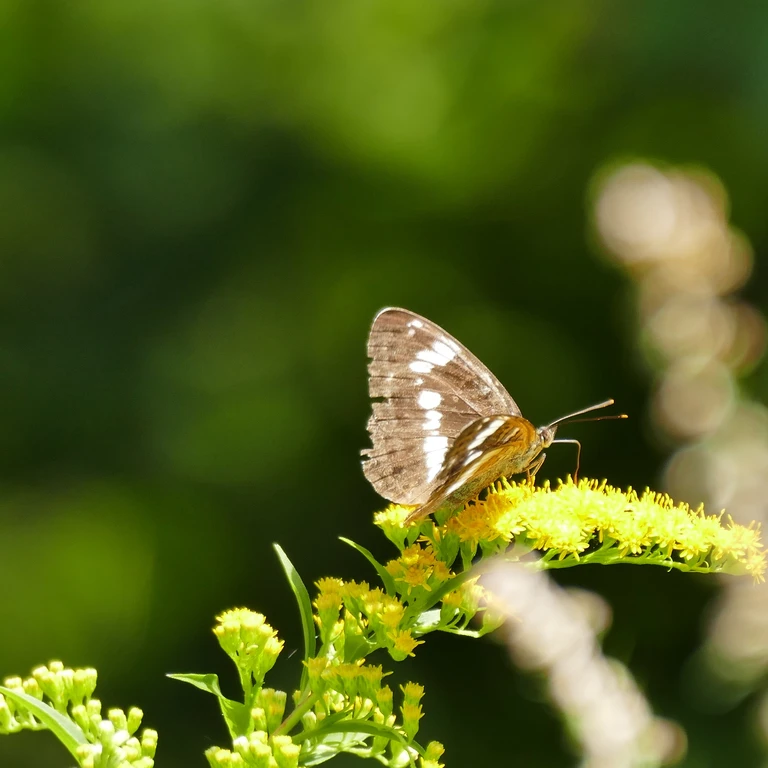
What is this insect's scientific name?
Limenitis camilla (also Ladoga camilla)
